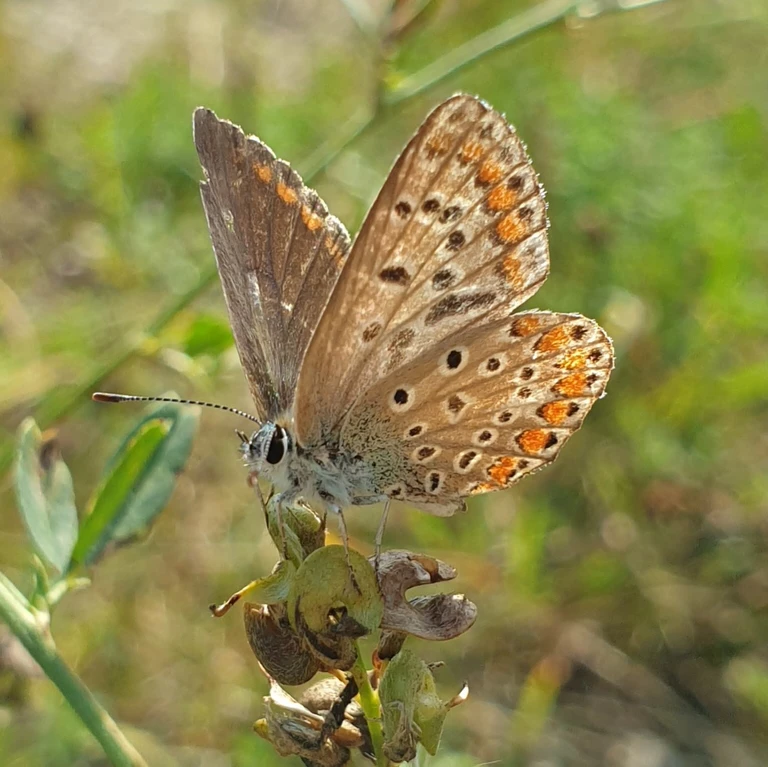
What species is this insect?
Polyommatus icarus
